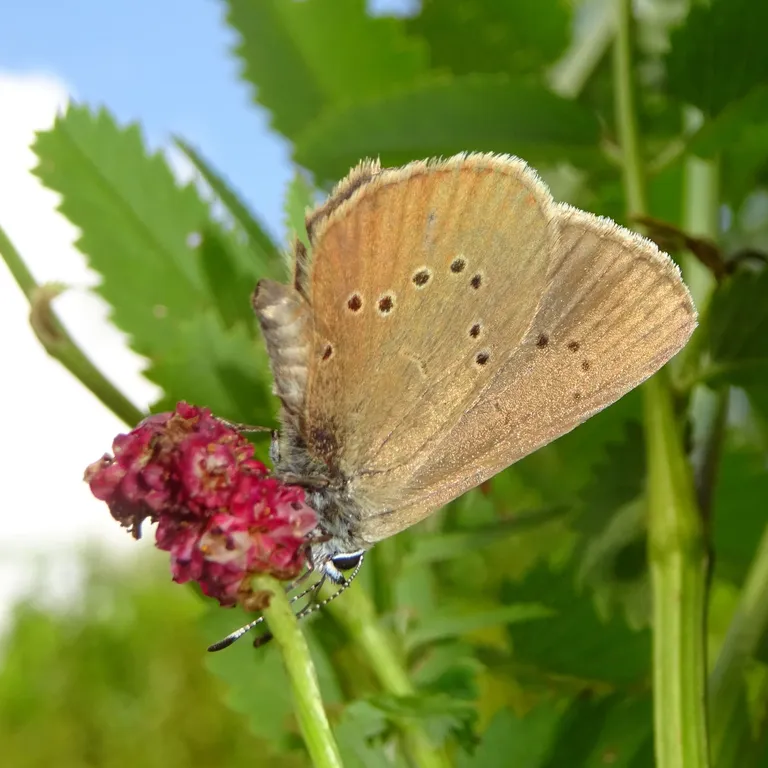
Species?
Phengaris nausithous (also Maculinea nausithous)
